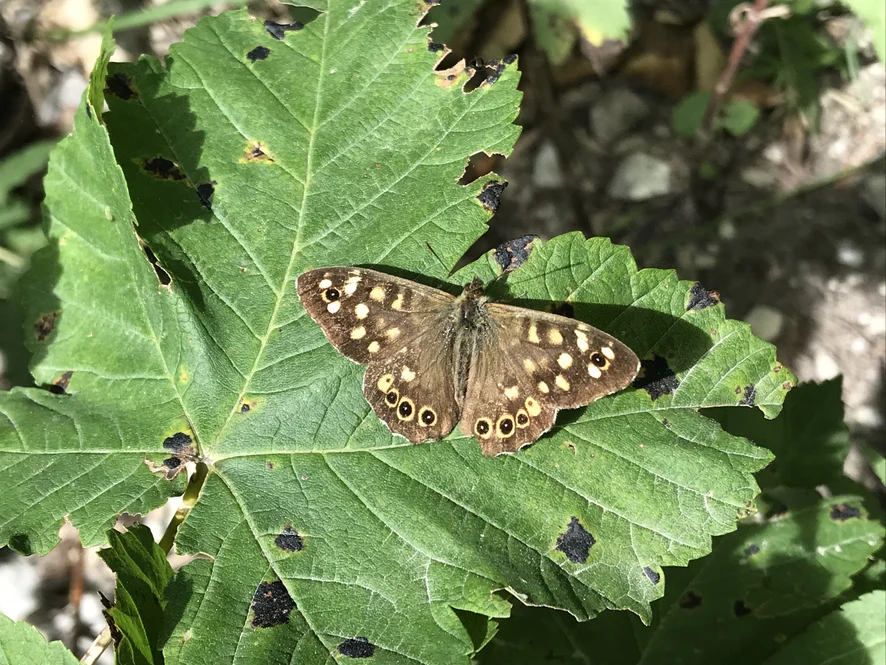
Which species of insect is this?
Pararge aegeria
